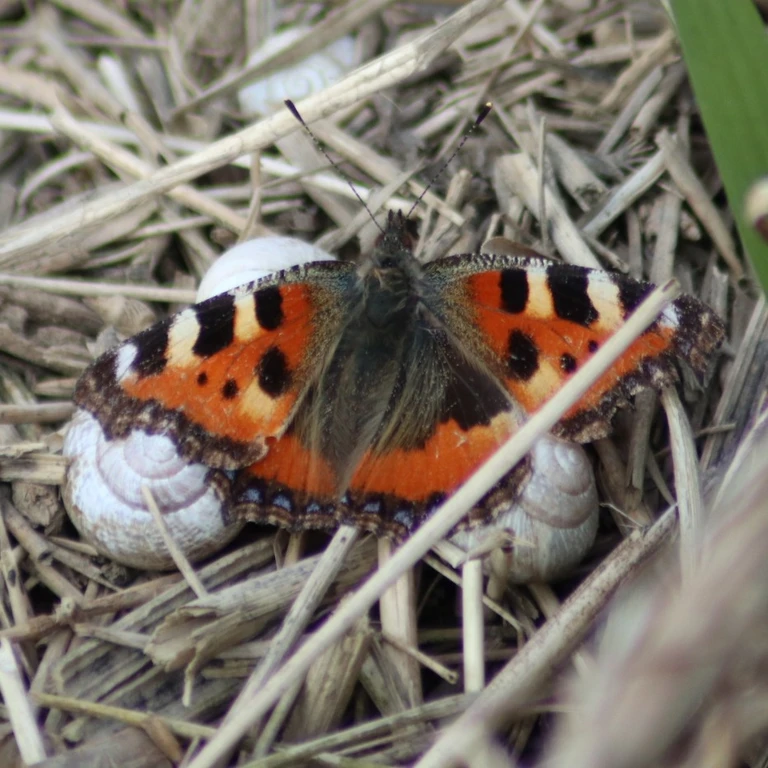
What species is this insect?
Aglais urticae
